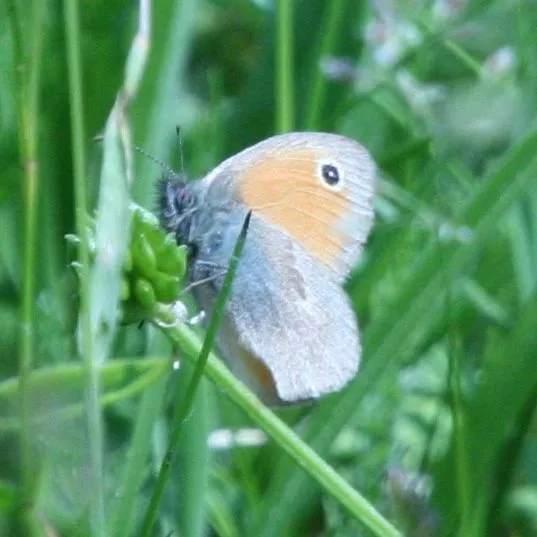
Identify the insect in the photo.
Coenonympha pamphilus
